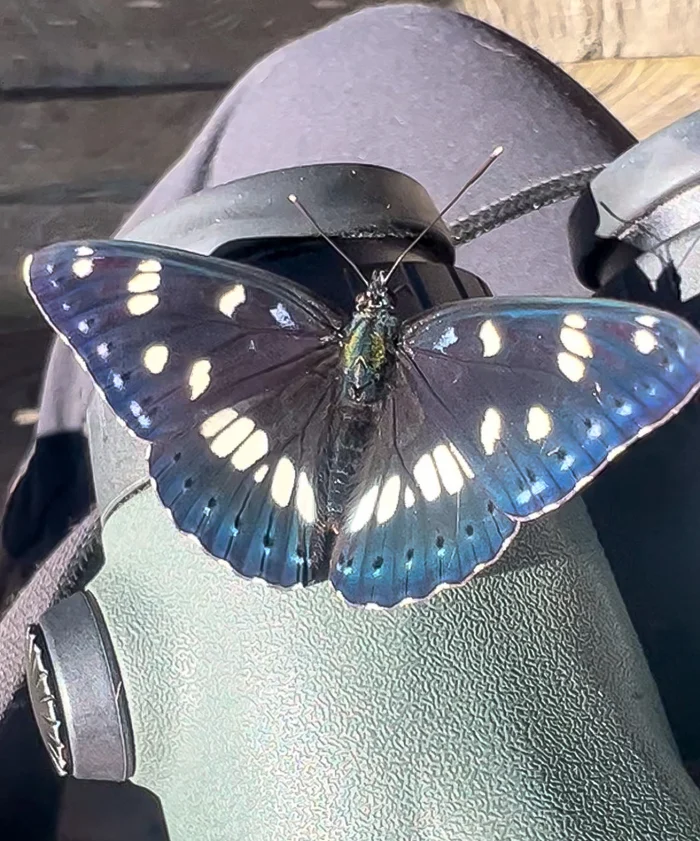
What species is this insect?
Limenitis reducta
